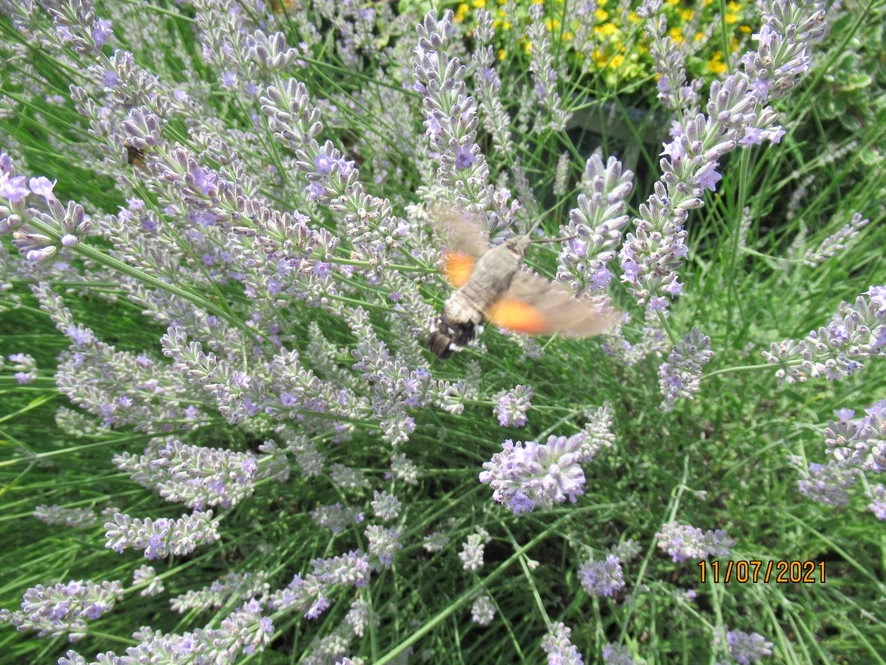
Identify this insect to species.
Macroglossum stellatarum
